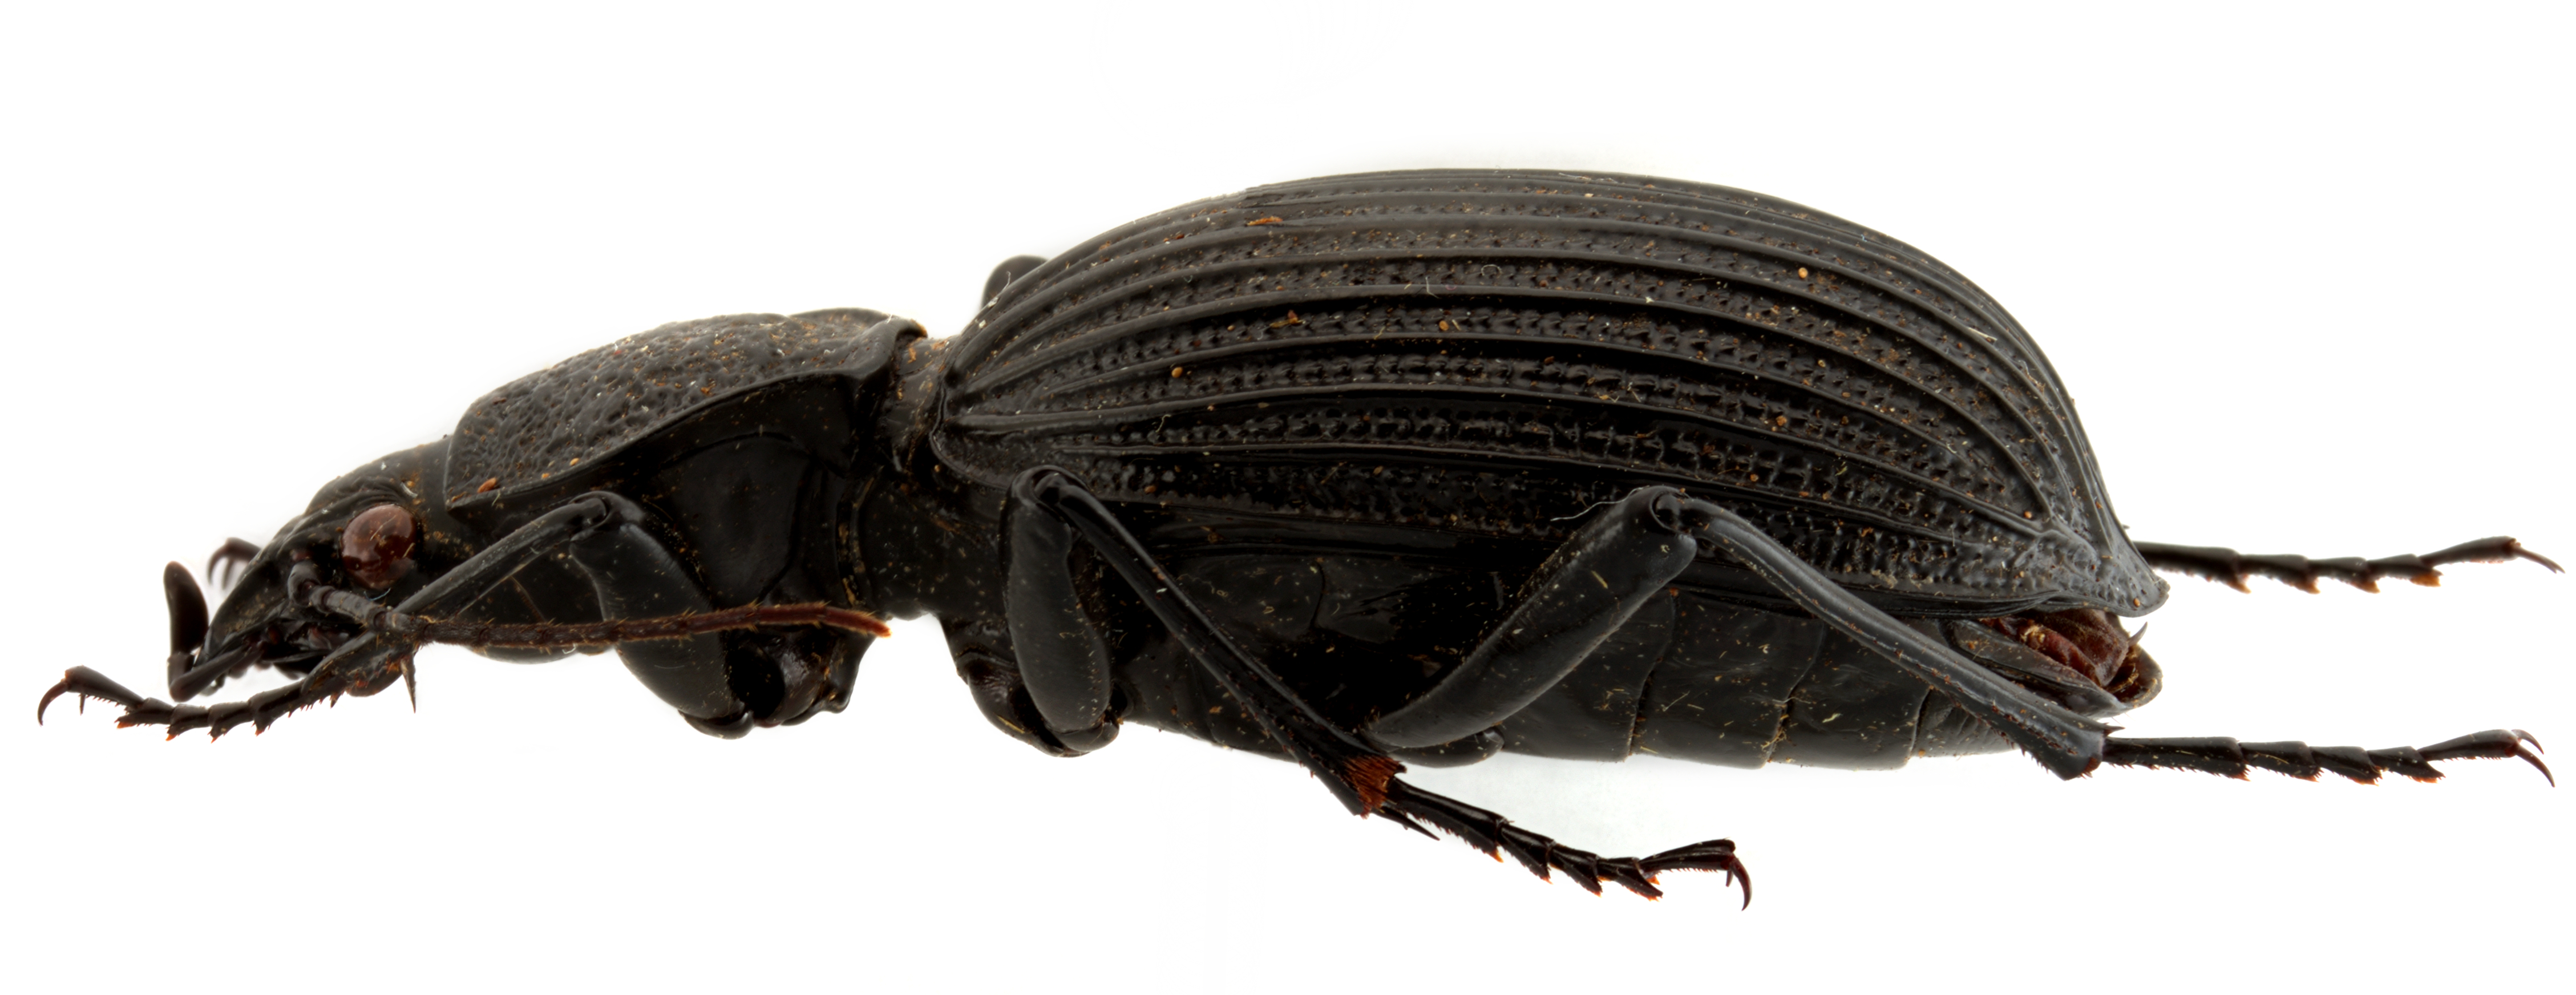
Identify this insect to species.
Tefflus zebulianus
